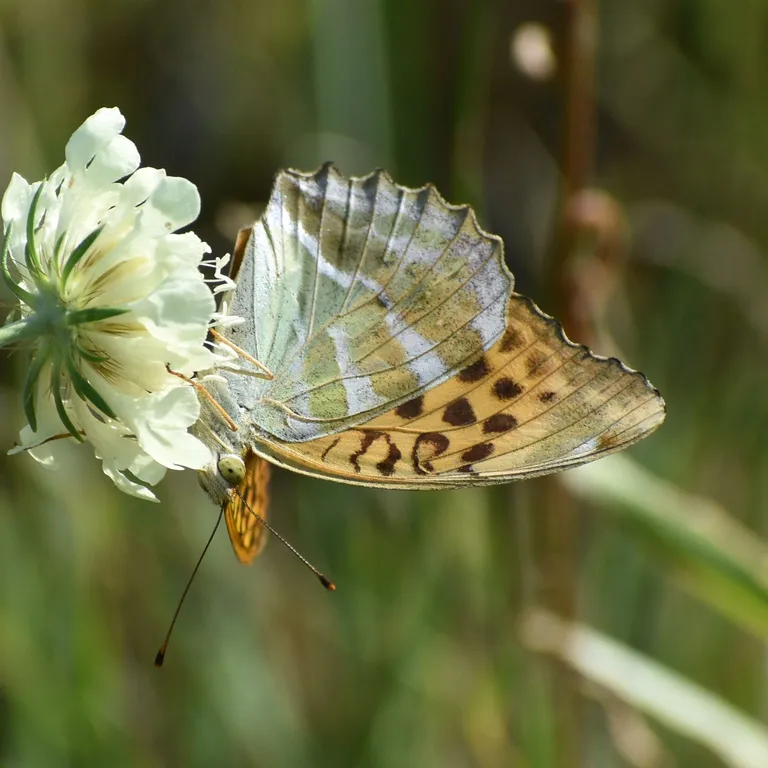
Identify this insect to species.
Argynnis paphia
